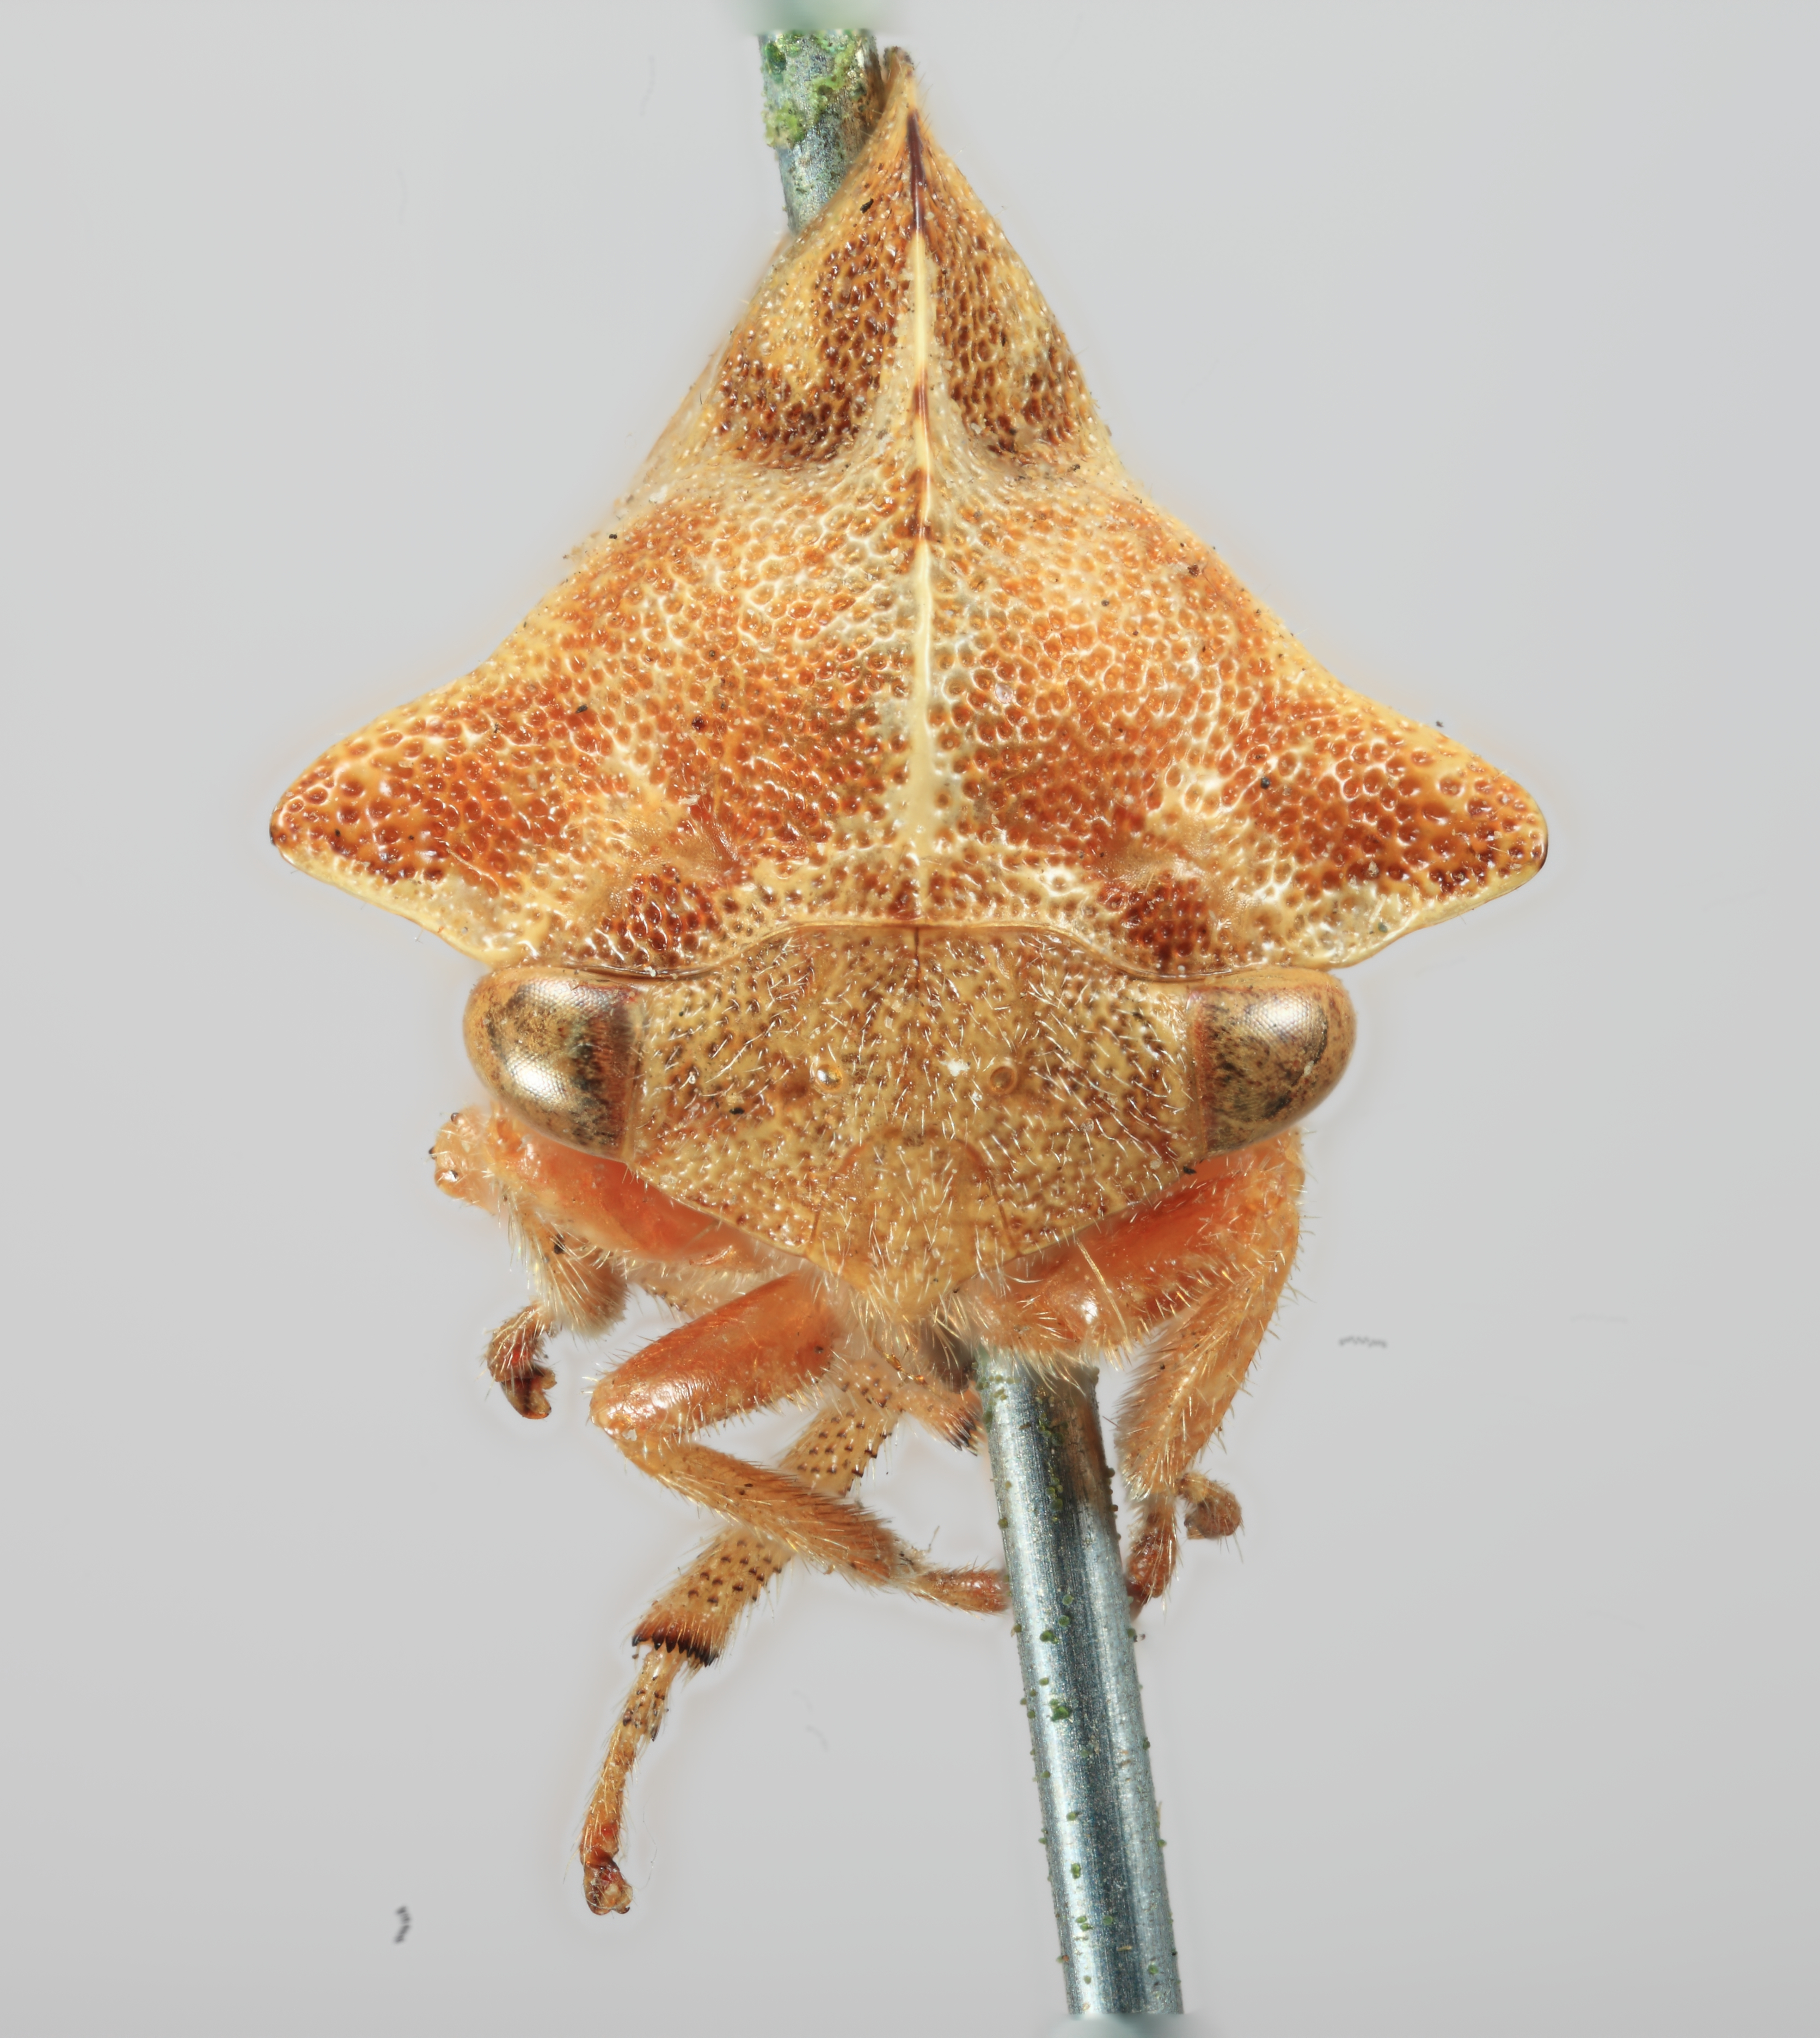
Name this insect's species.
Telamona coquilletti
